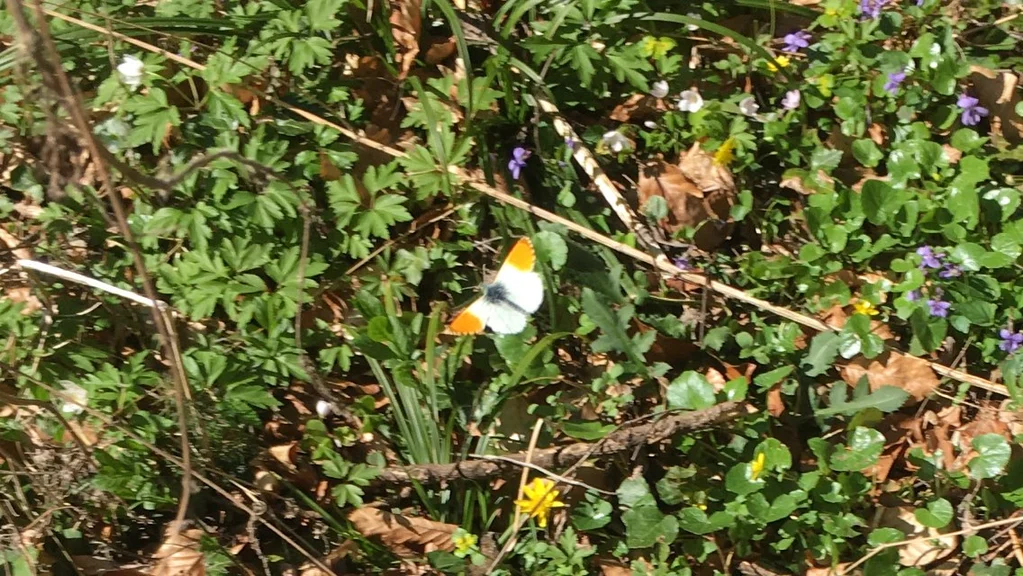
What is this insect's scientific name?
Anthocharis cardamines
